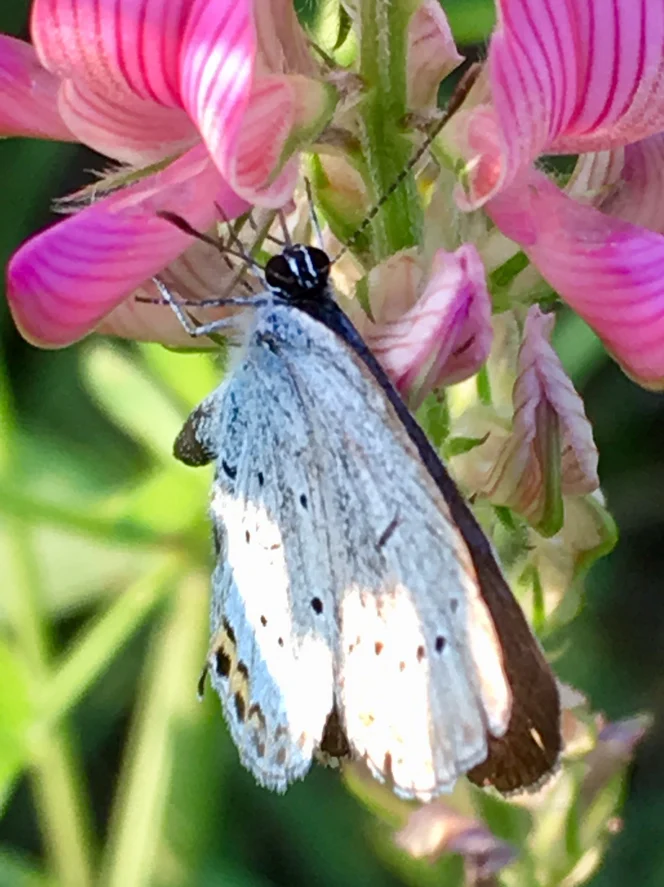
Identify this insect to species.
Cupido argiades (also Elkalyce argiades)
